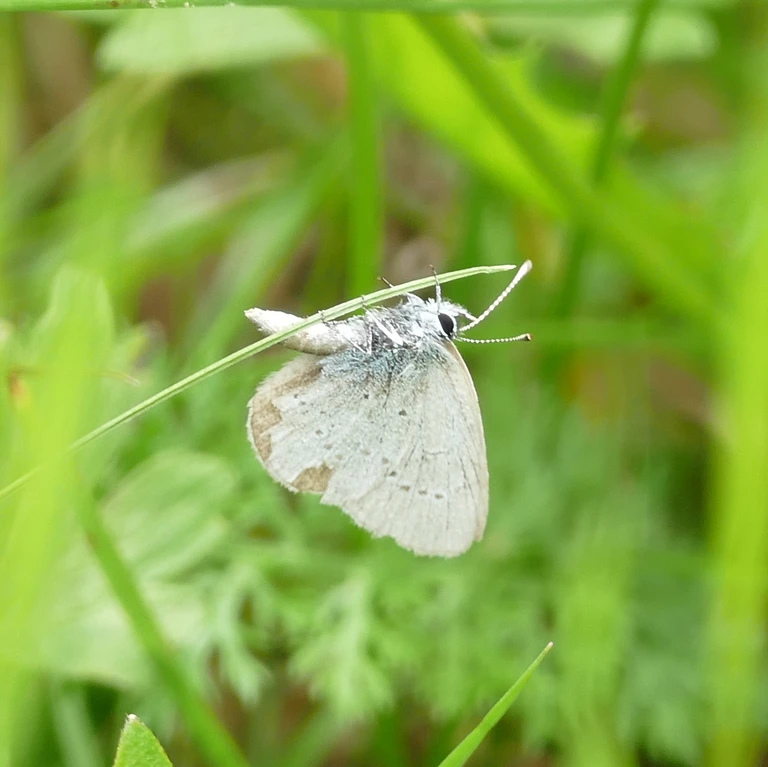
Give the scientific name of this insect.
Cupido minimus
